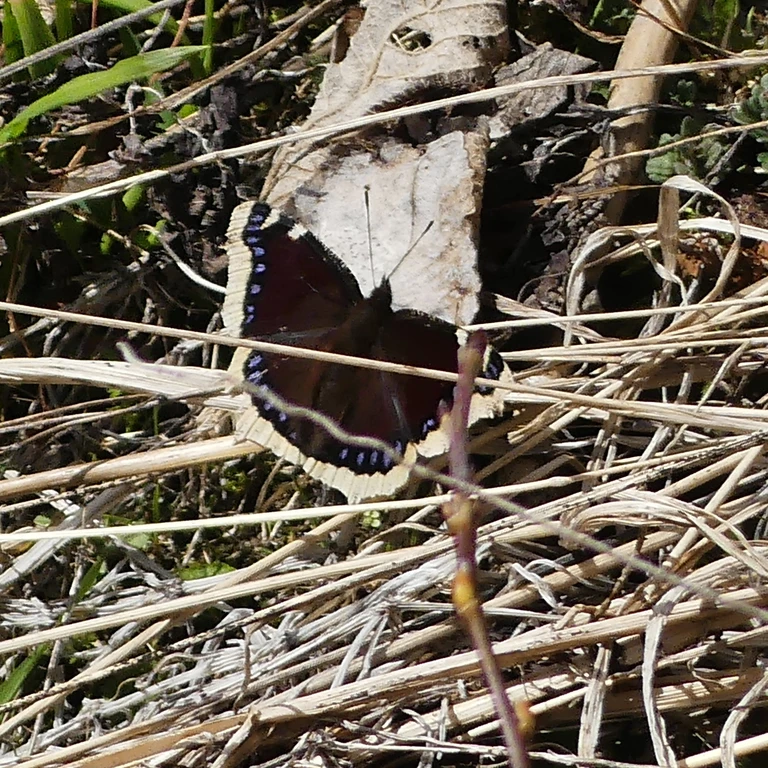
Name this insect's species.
Nymphalis antiopa
